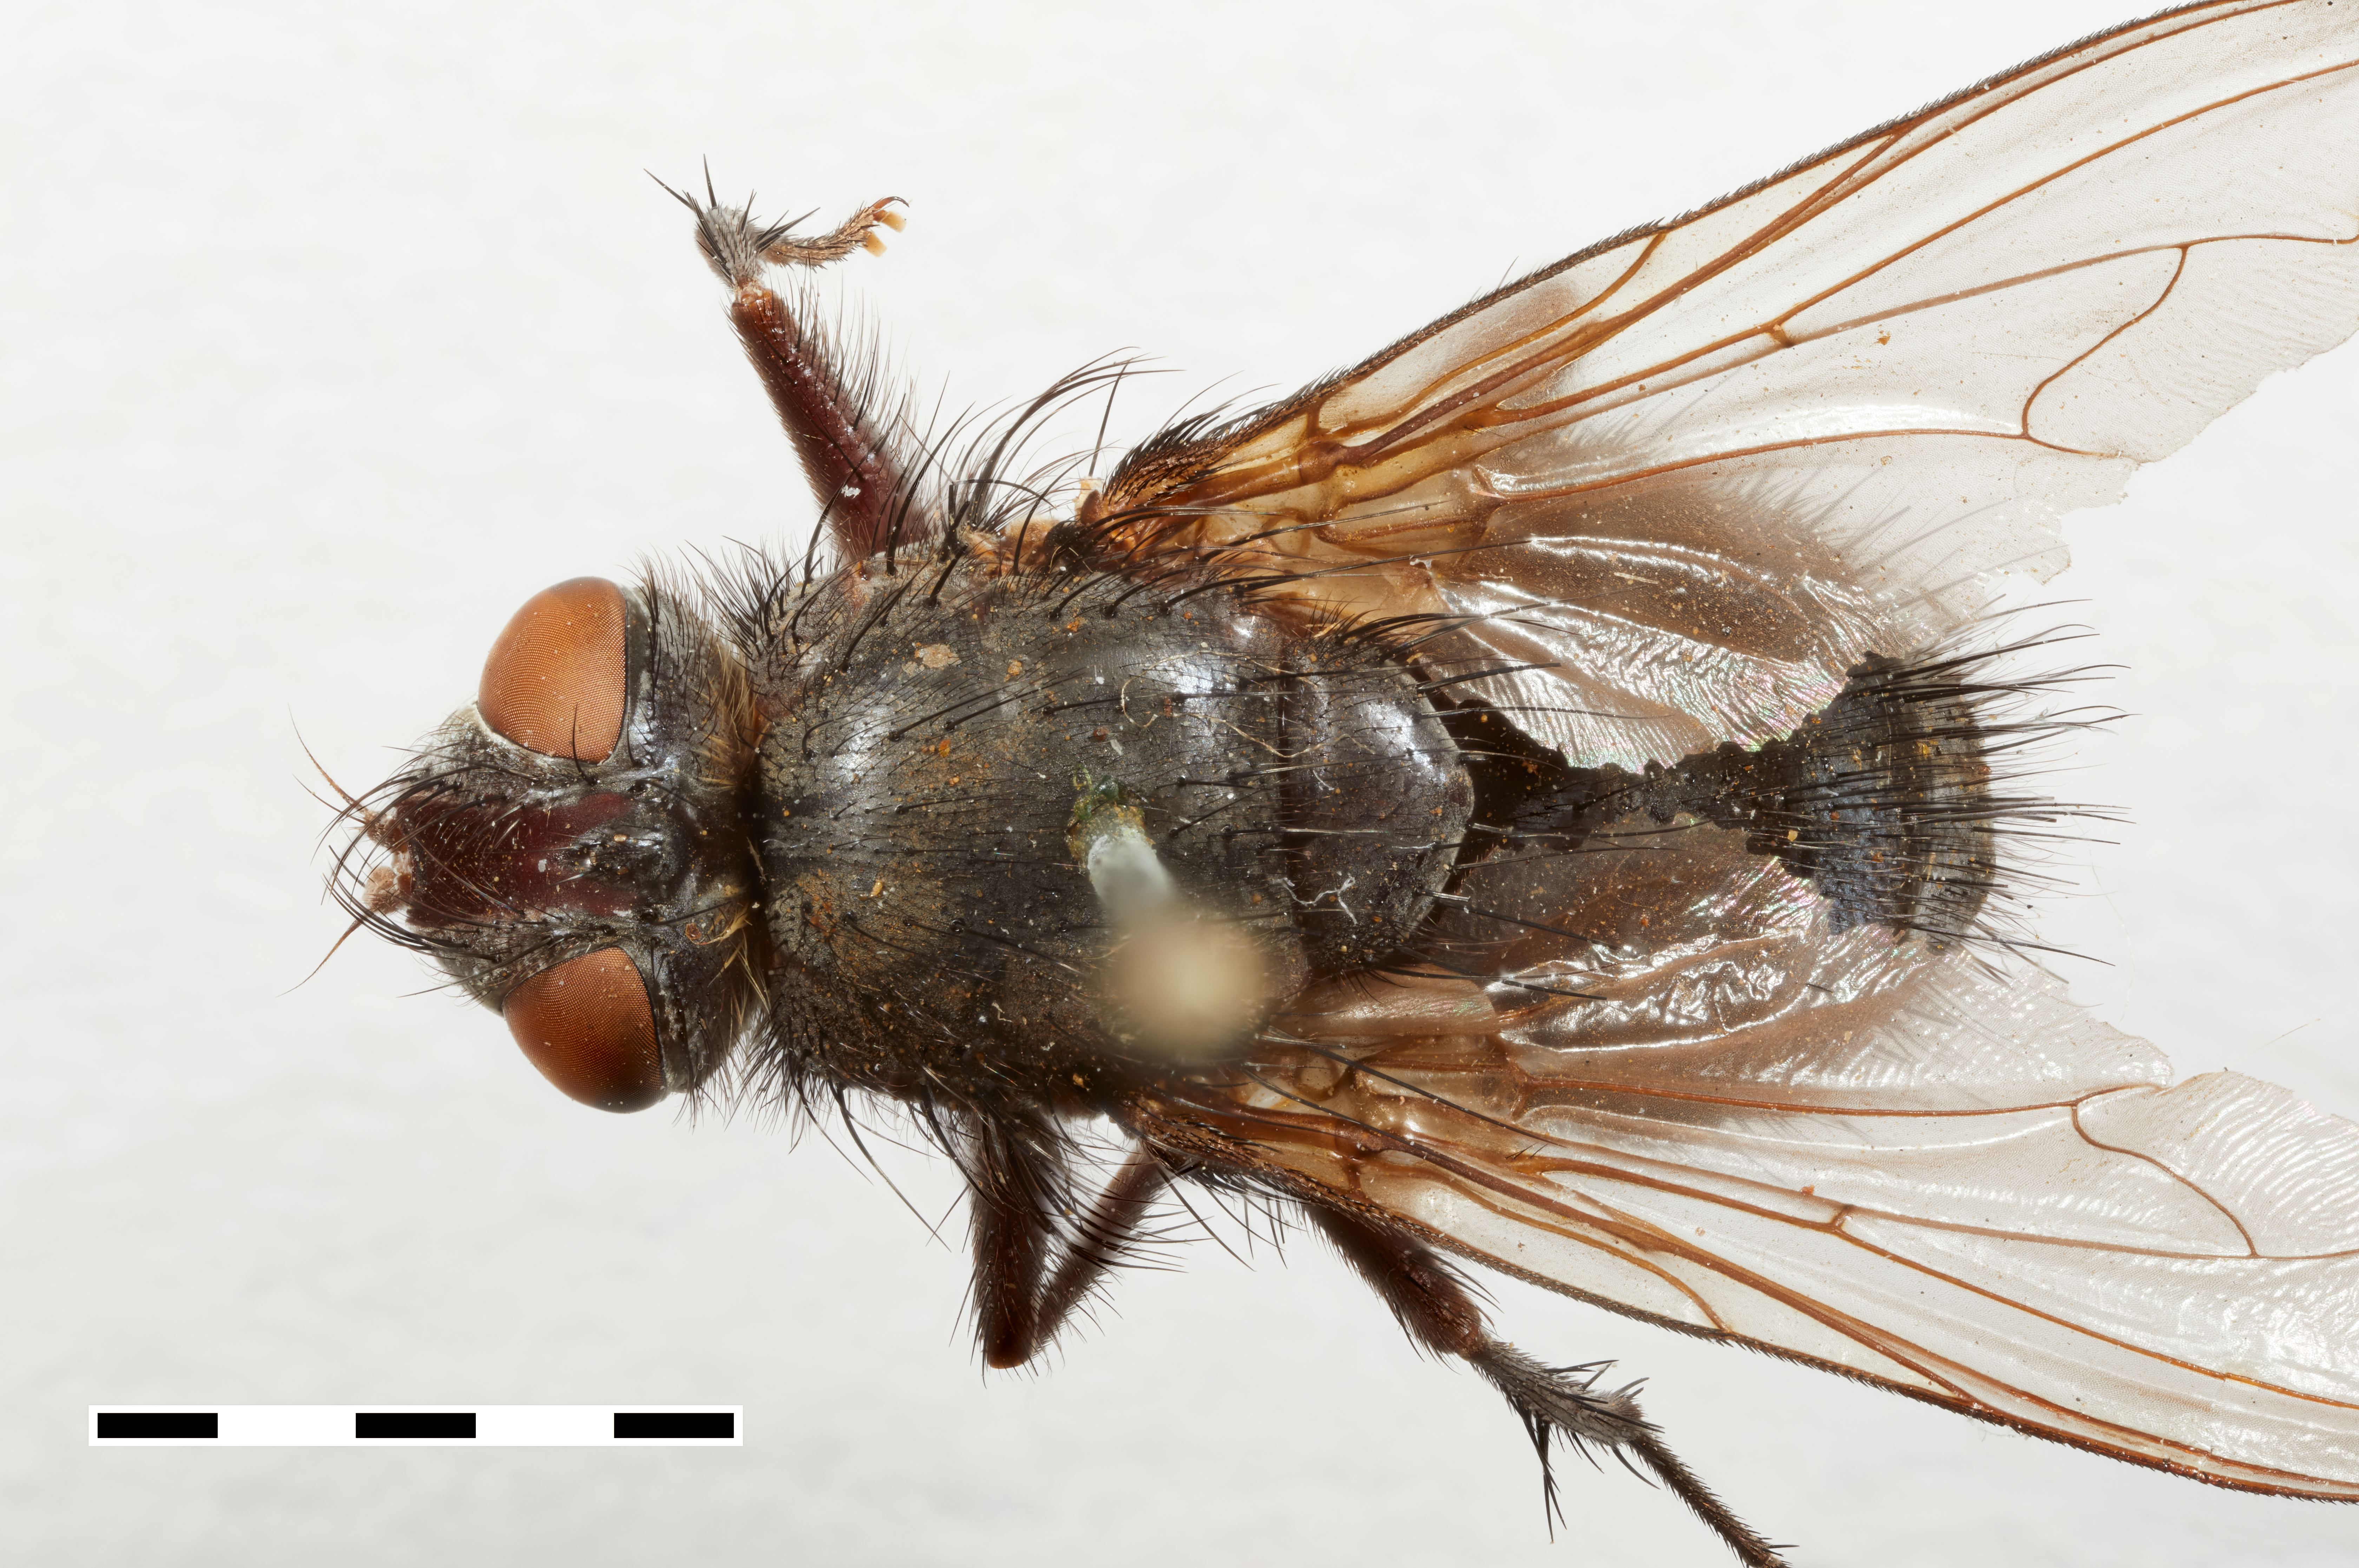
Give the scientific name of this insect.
Arctophyto wickhami
